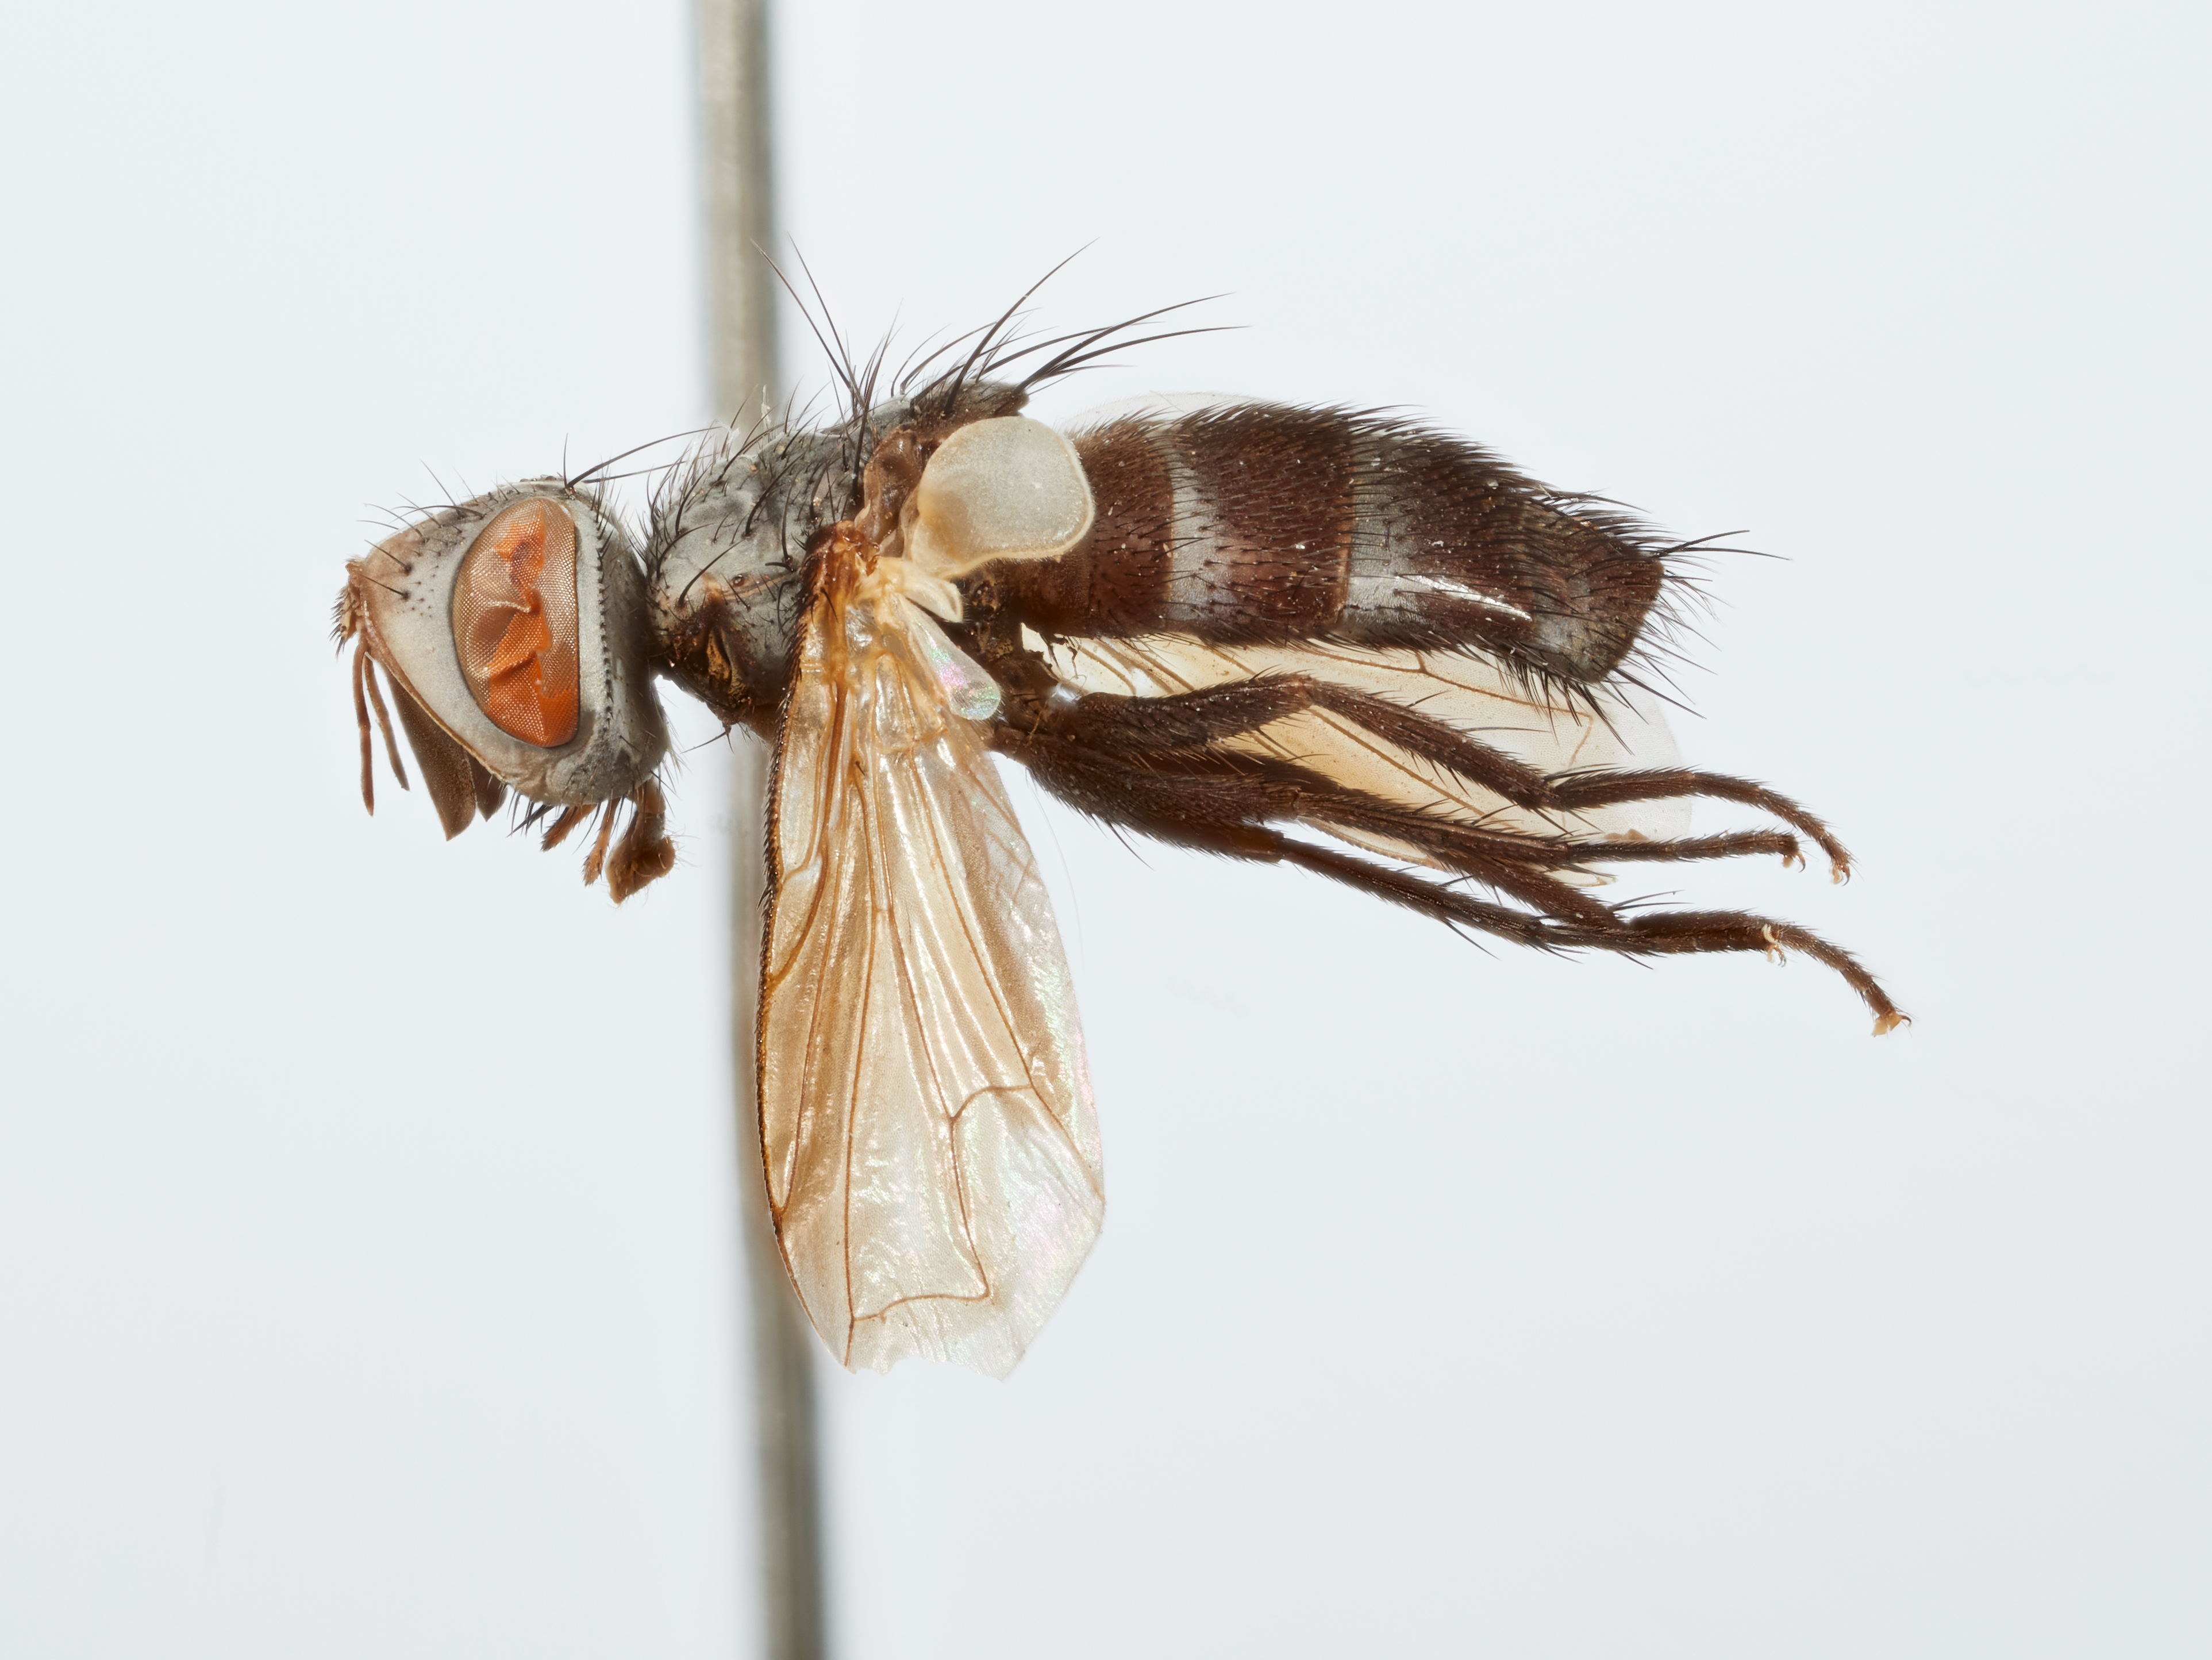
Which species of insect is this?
Schistochilus aristatum
